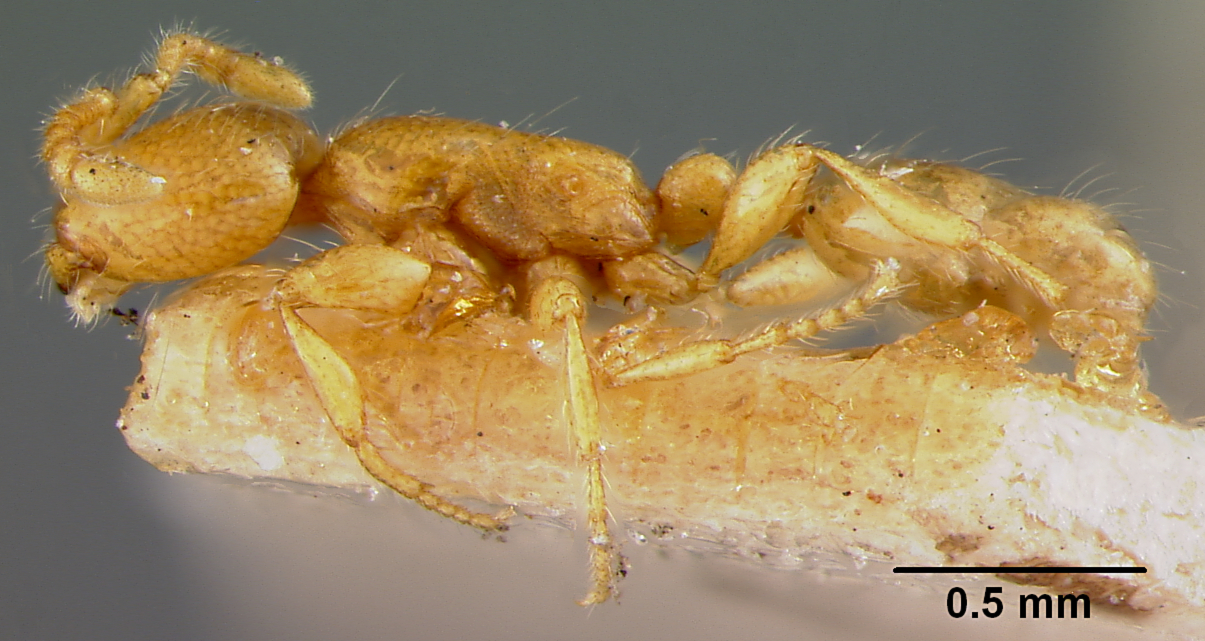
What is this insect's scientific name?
Aenictus mariae
